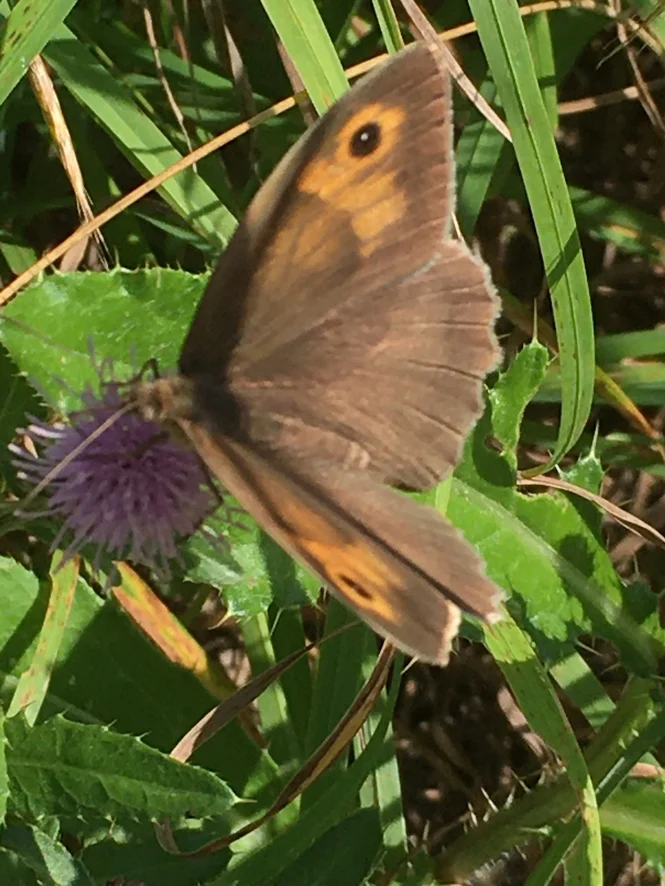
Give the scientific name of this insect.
Maniola jurtina
